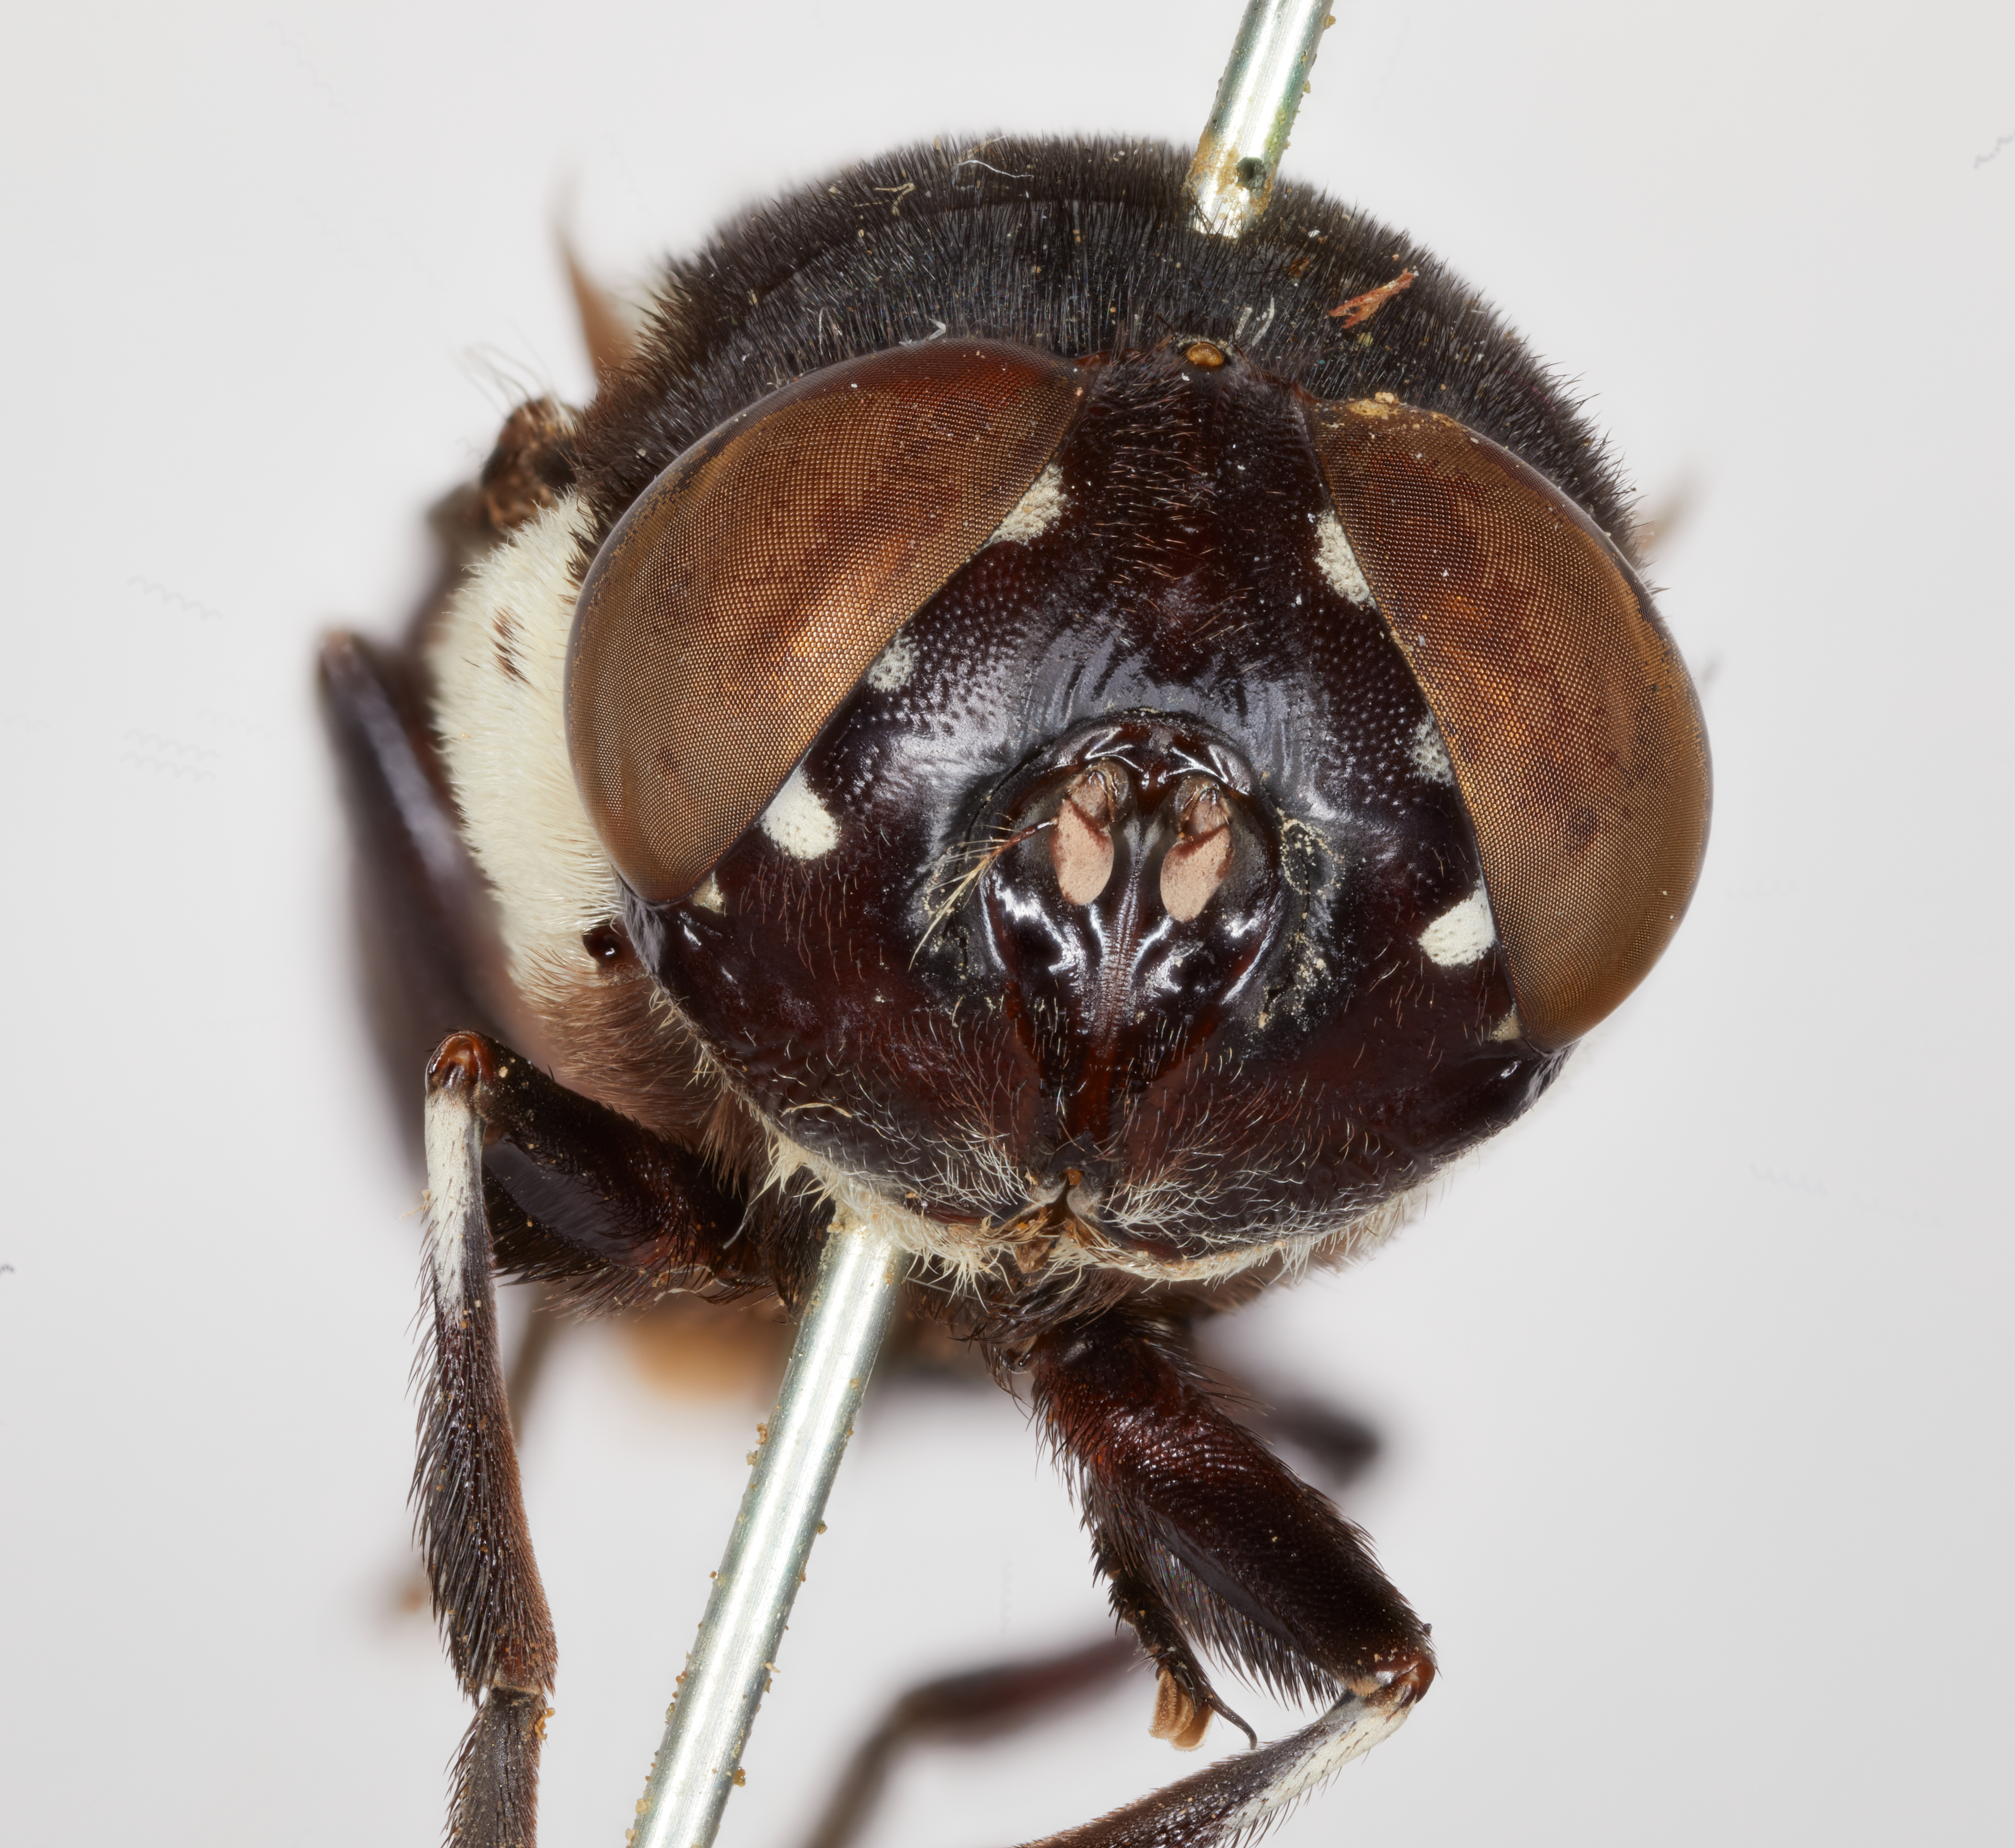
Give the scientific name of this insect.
Cuterebra nitida
